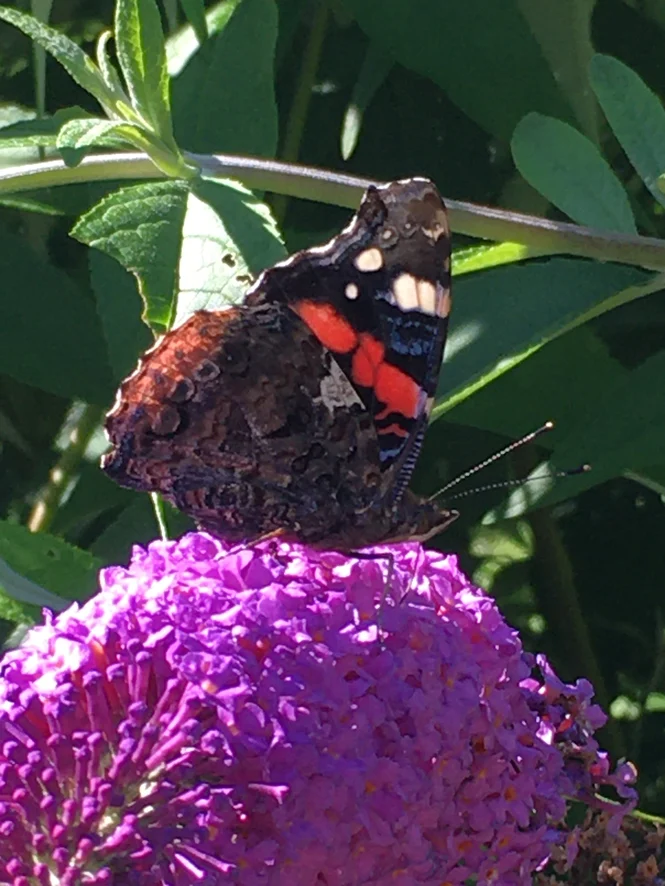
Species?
Vanessa atalanta
